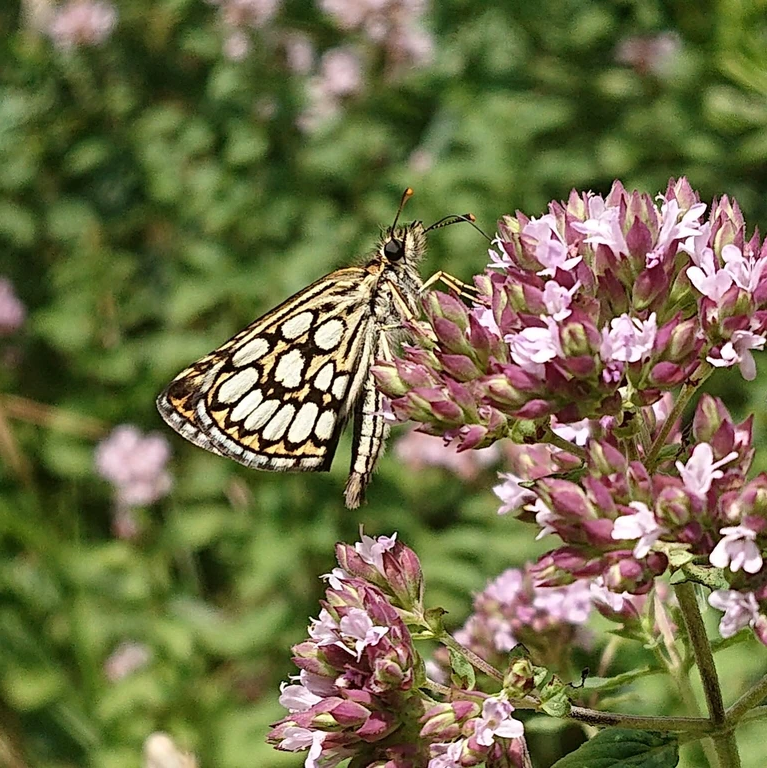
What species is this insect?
Heteropterus morpheus
